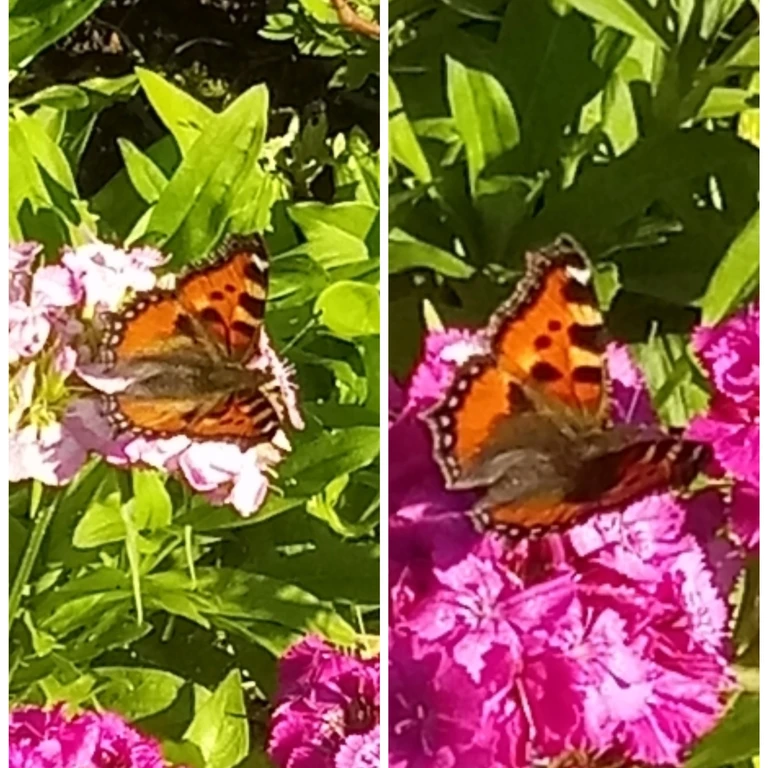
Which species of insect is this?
Aglais urticae
